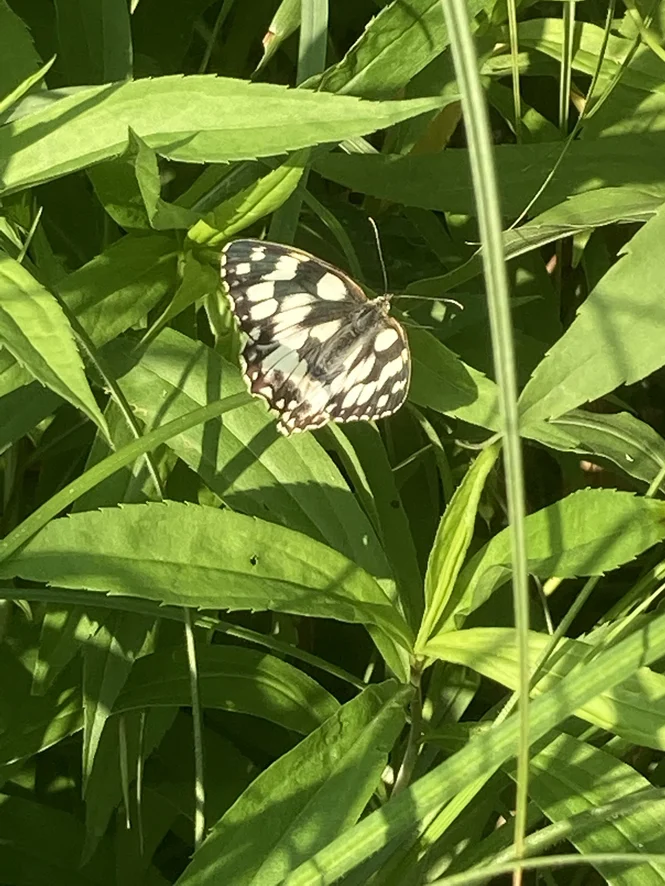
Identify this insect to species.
Melanargia galathea
